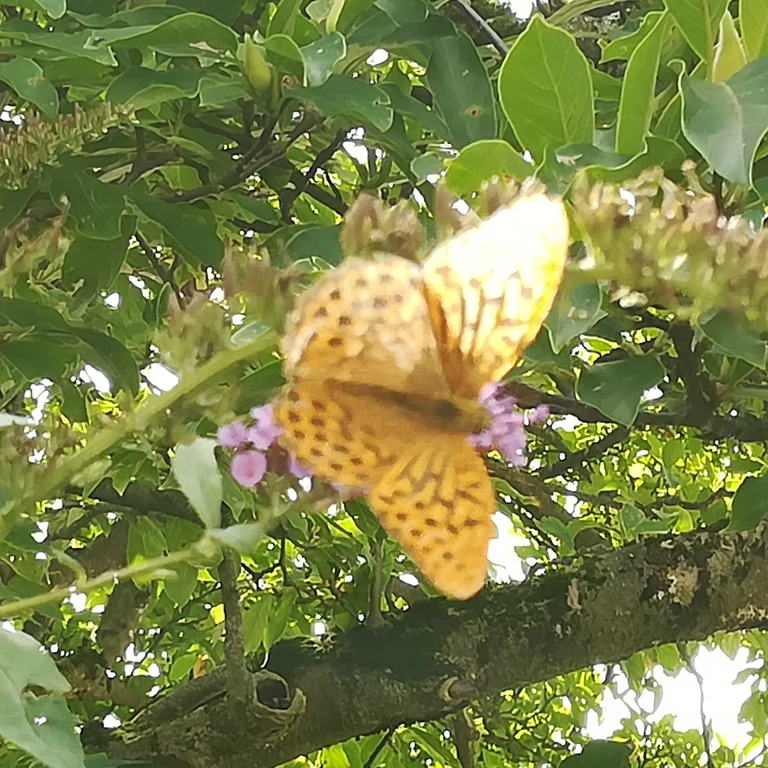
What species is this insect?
Argynnis paphia
